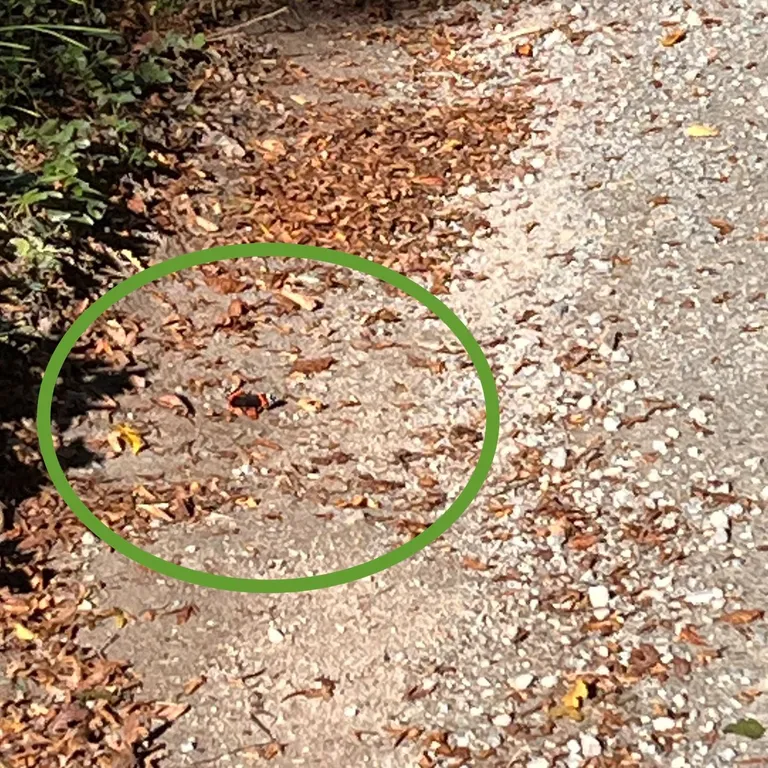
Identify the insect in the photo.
Vanessa atalanta
